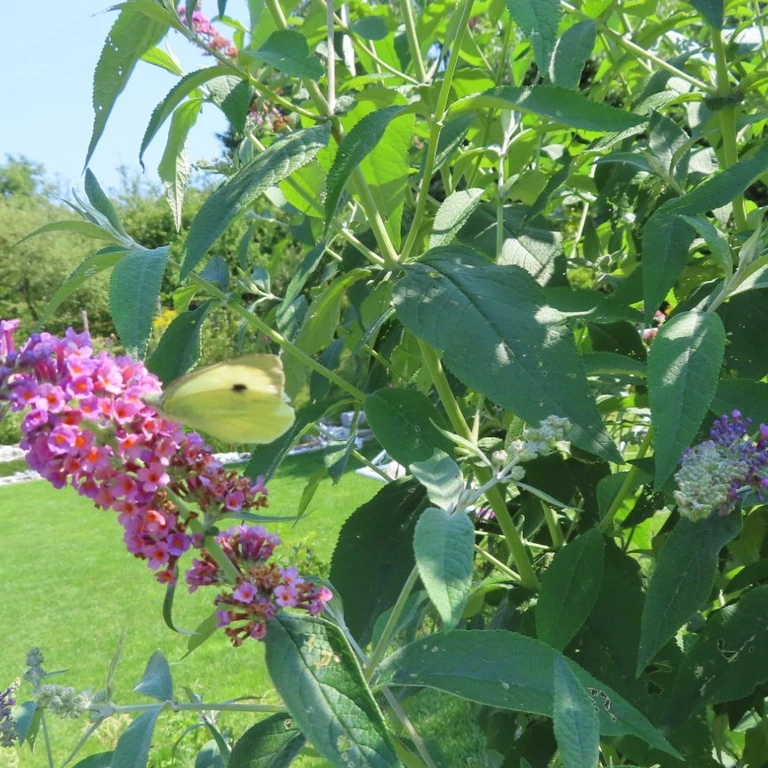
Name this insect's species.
Pieris brassicae
